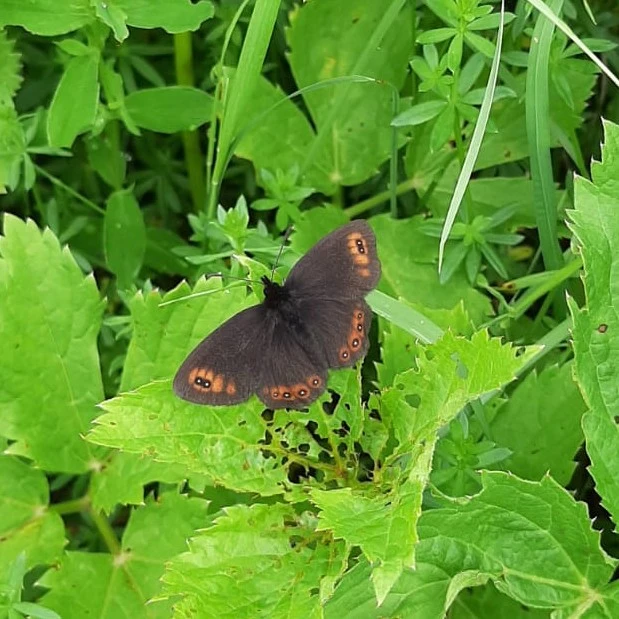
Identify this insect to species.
Erebia oeme
